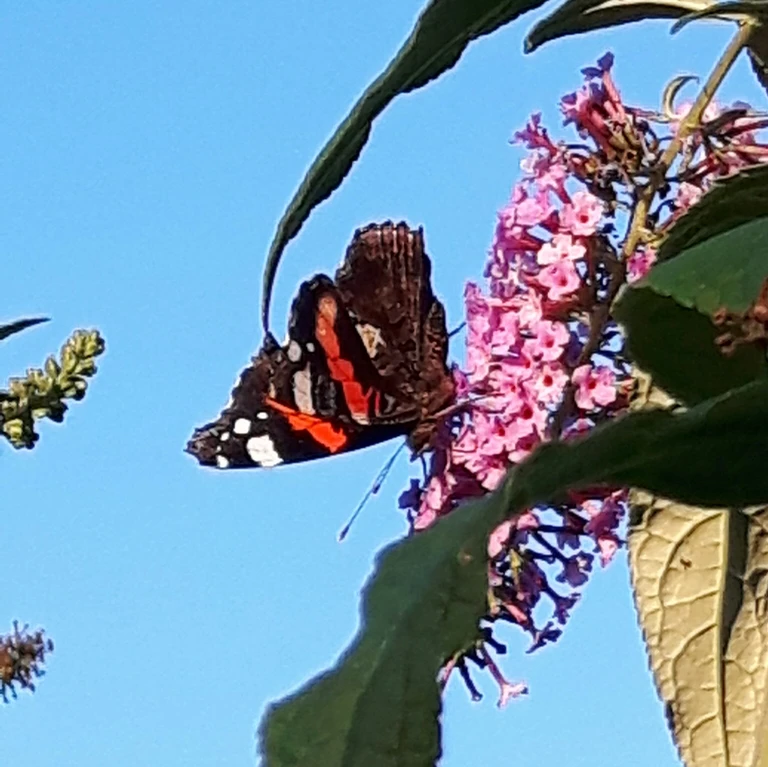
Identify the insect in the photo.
Vanessa atalanta
